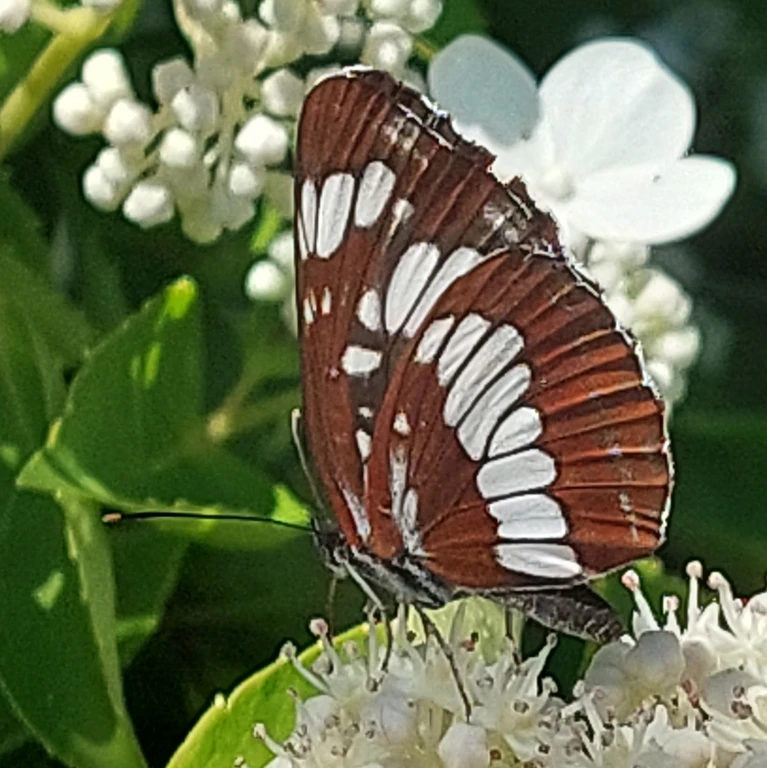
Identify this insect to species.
Neptis rivularis
